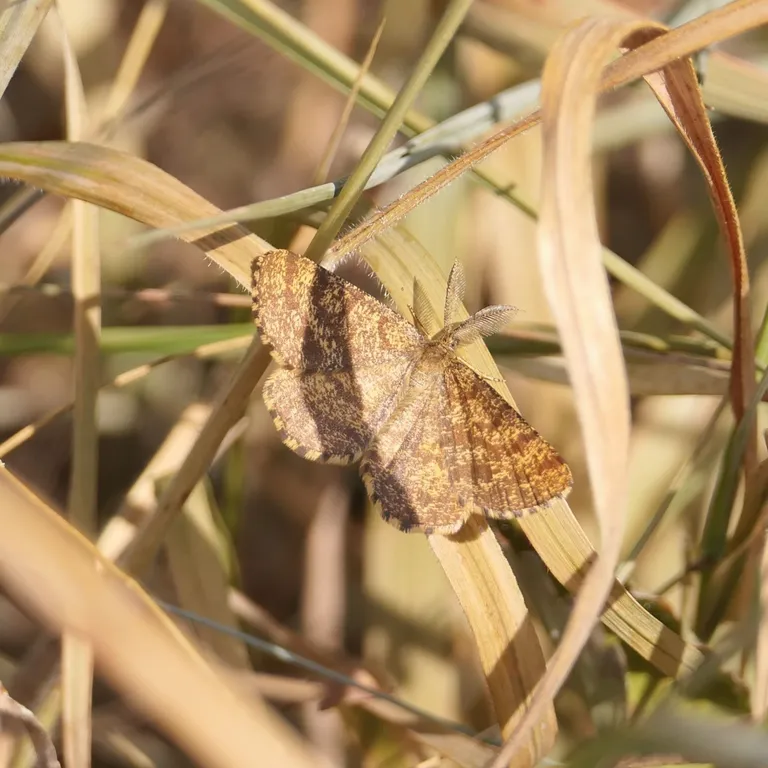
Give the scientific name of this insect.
Ematurga atomaria
